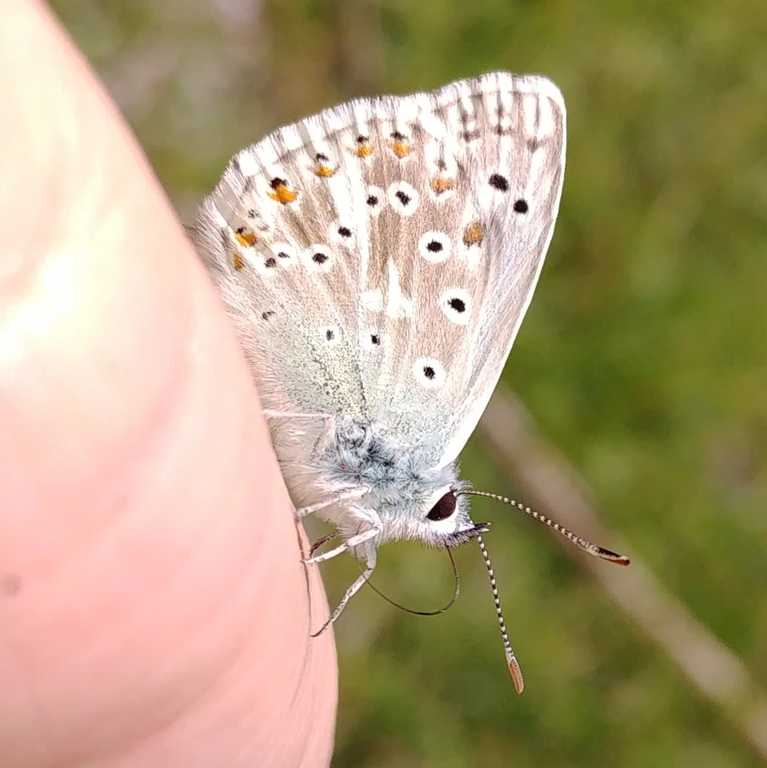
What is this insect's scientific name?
Lysandra coridon
